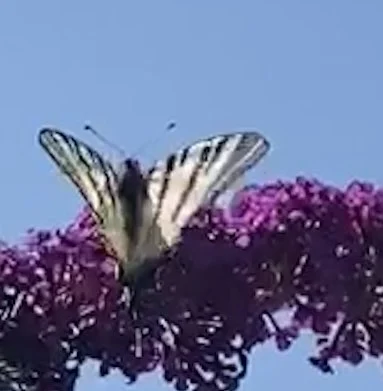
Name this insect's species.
Iphiclides podalirius
